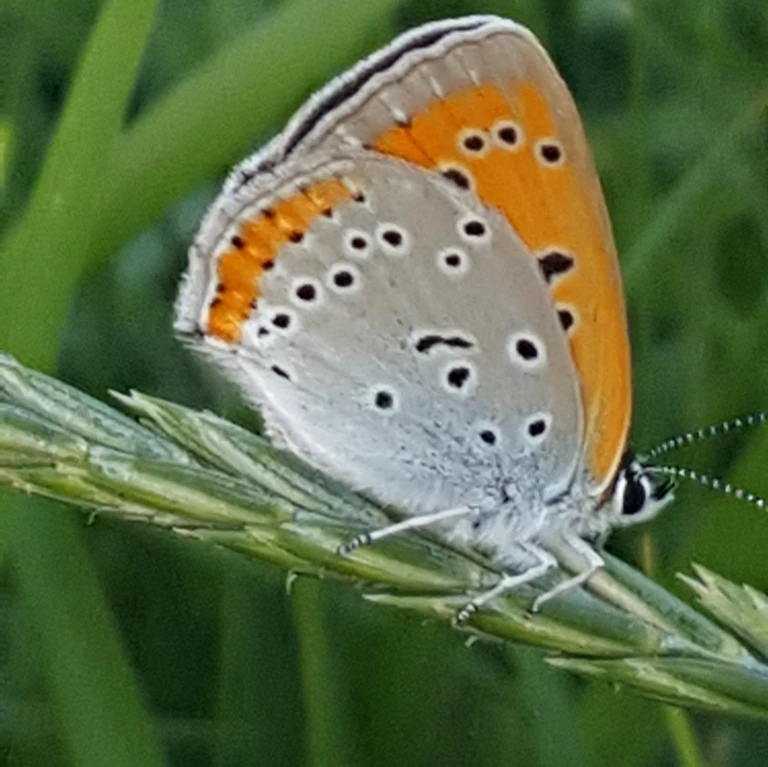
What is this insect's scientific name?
Lycaena dispar
